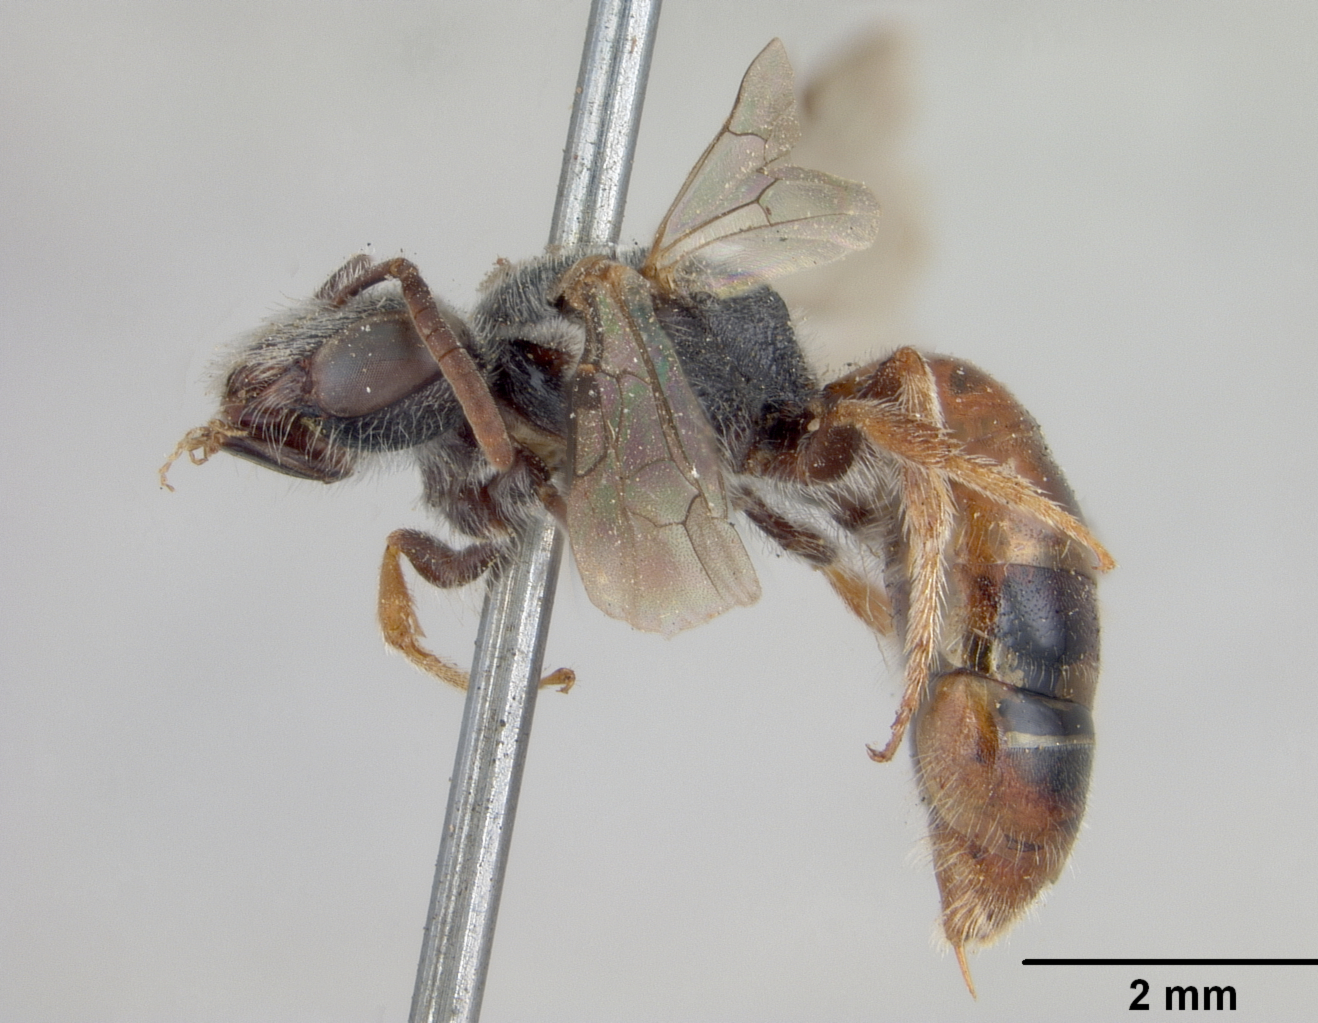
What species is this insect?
Sphecodes perlustrans
